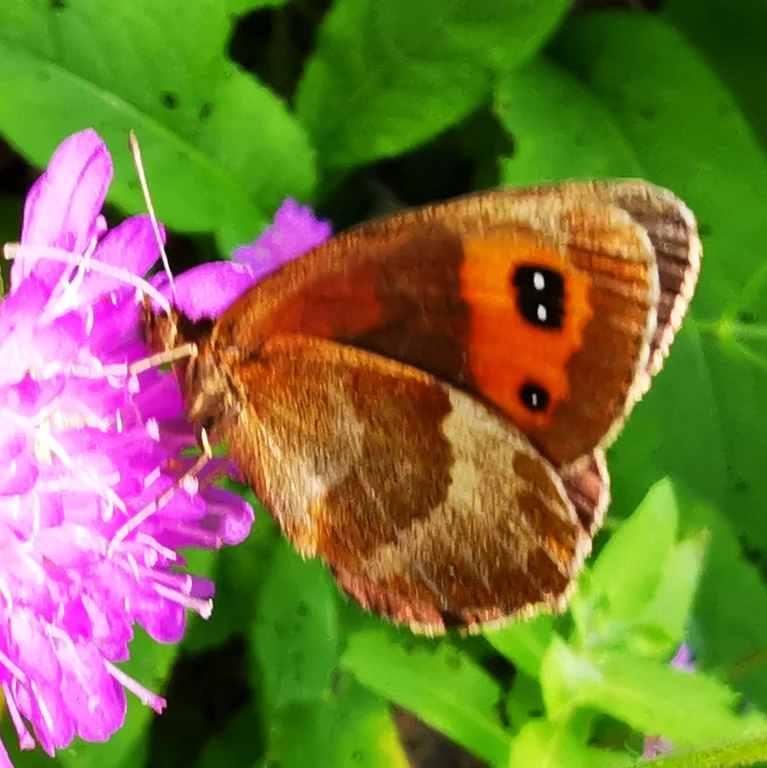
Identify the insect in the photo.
Erebia aethiops
